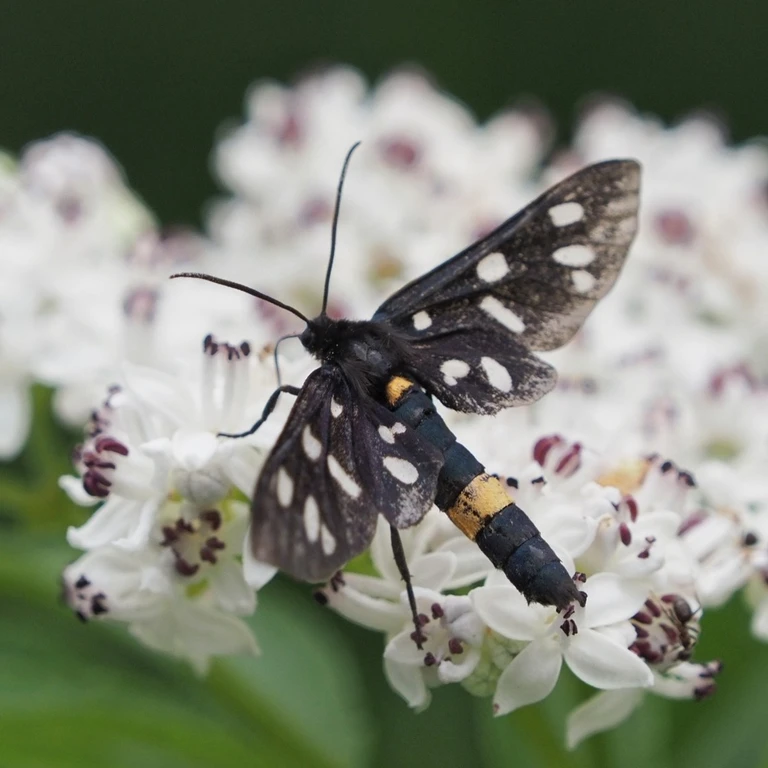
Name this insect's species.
Amata phegea
